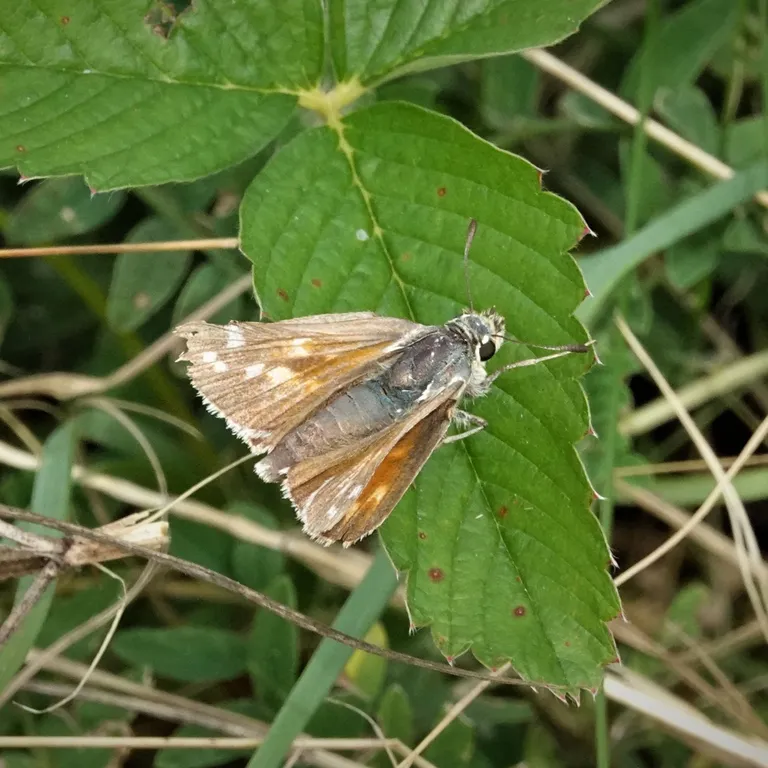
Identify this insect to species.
Hesperia comma
